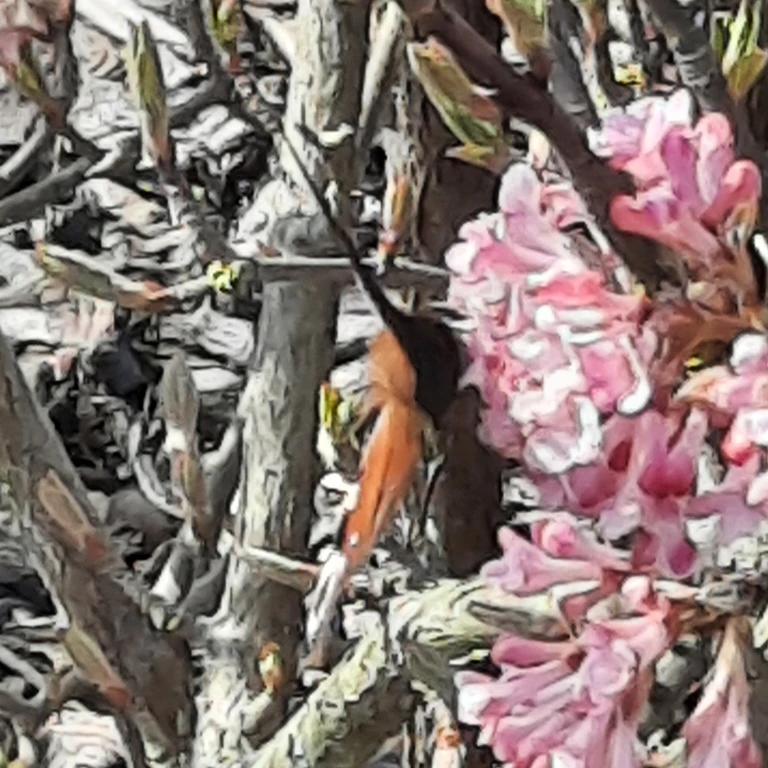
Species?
Aglais io
